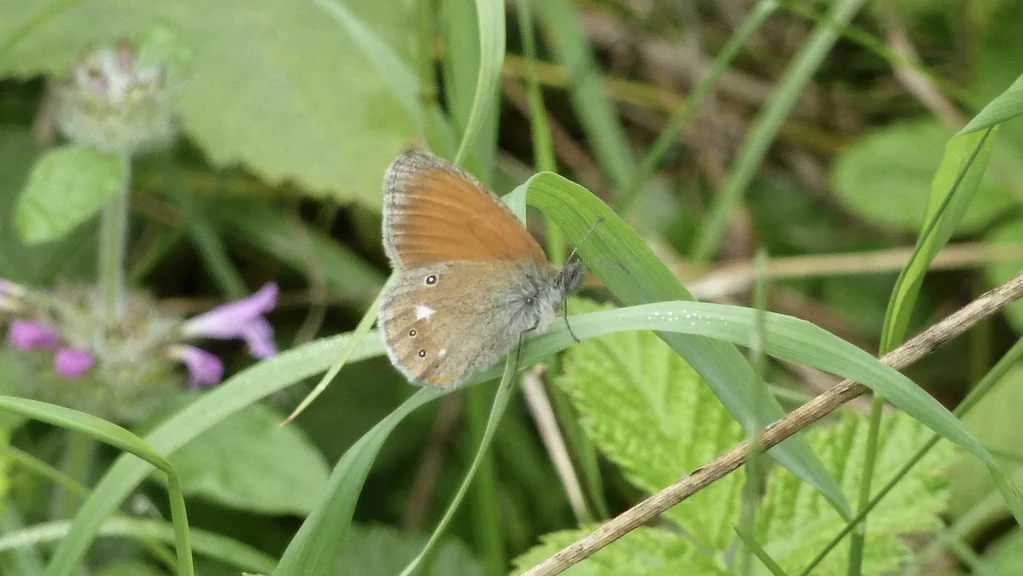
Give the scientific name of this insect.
Coenonympha glycerion (also Coenonympha iphis)
